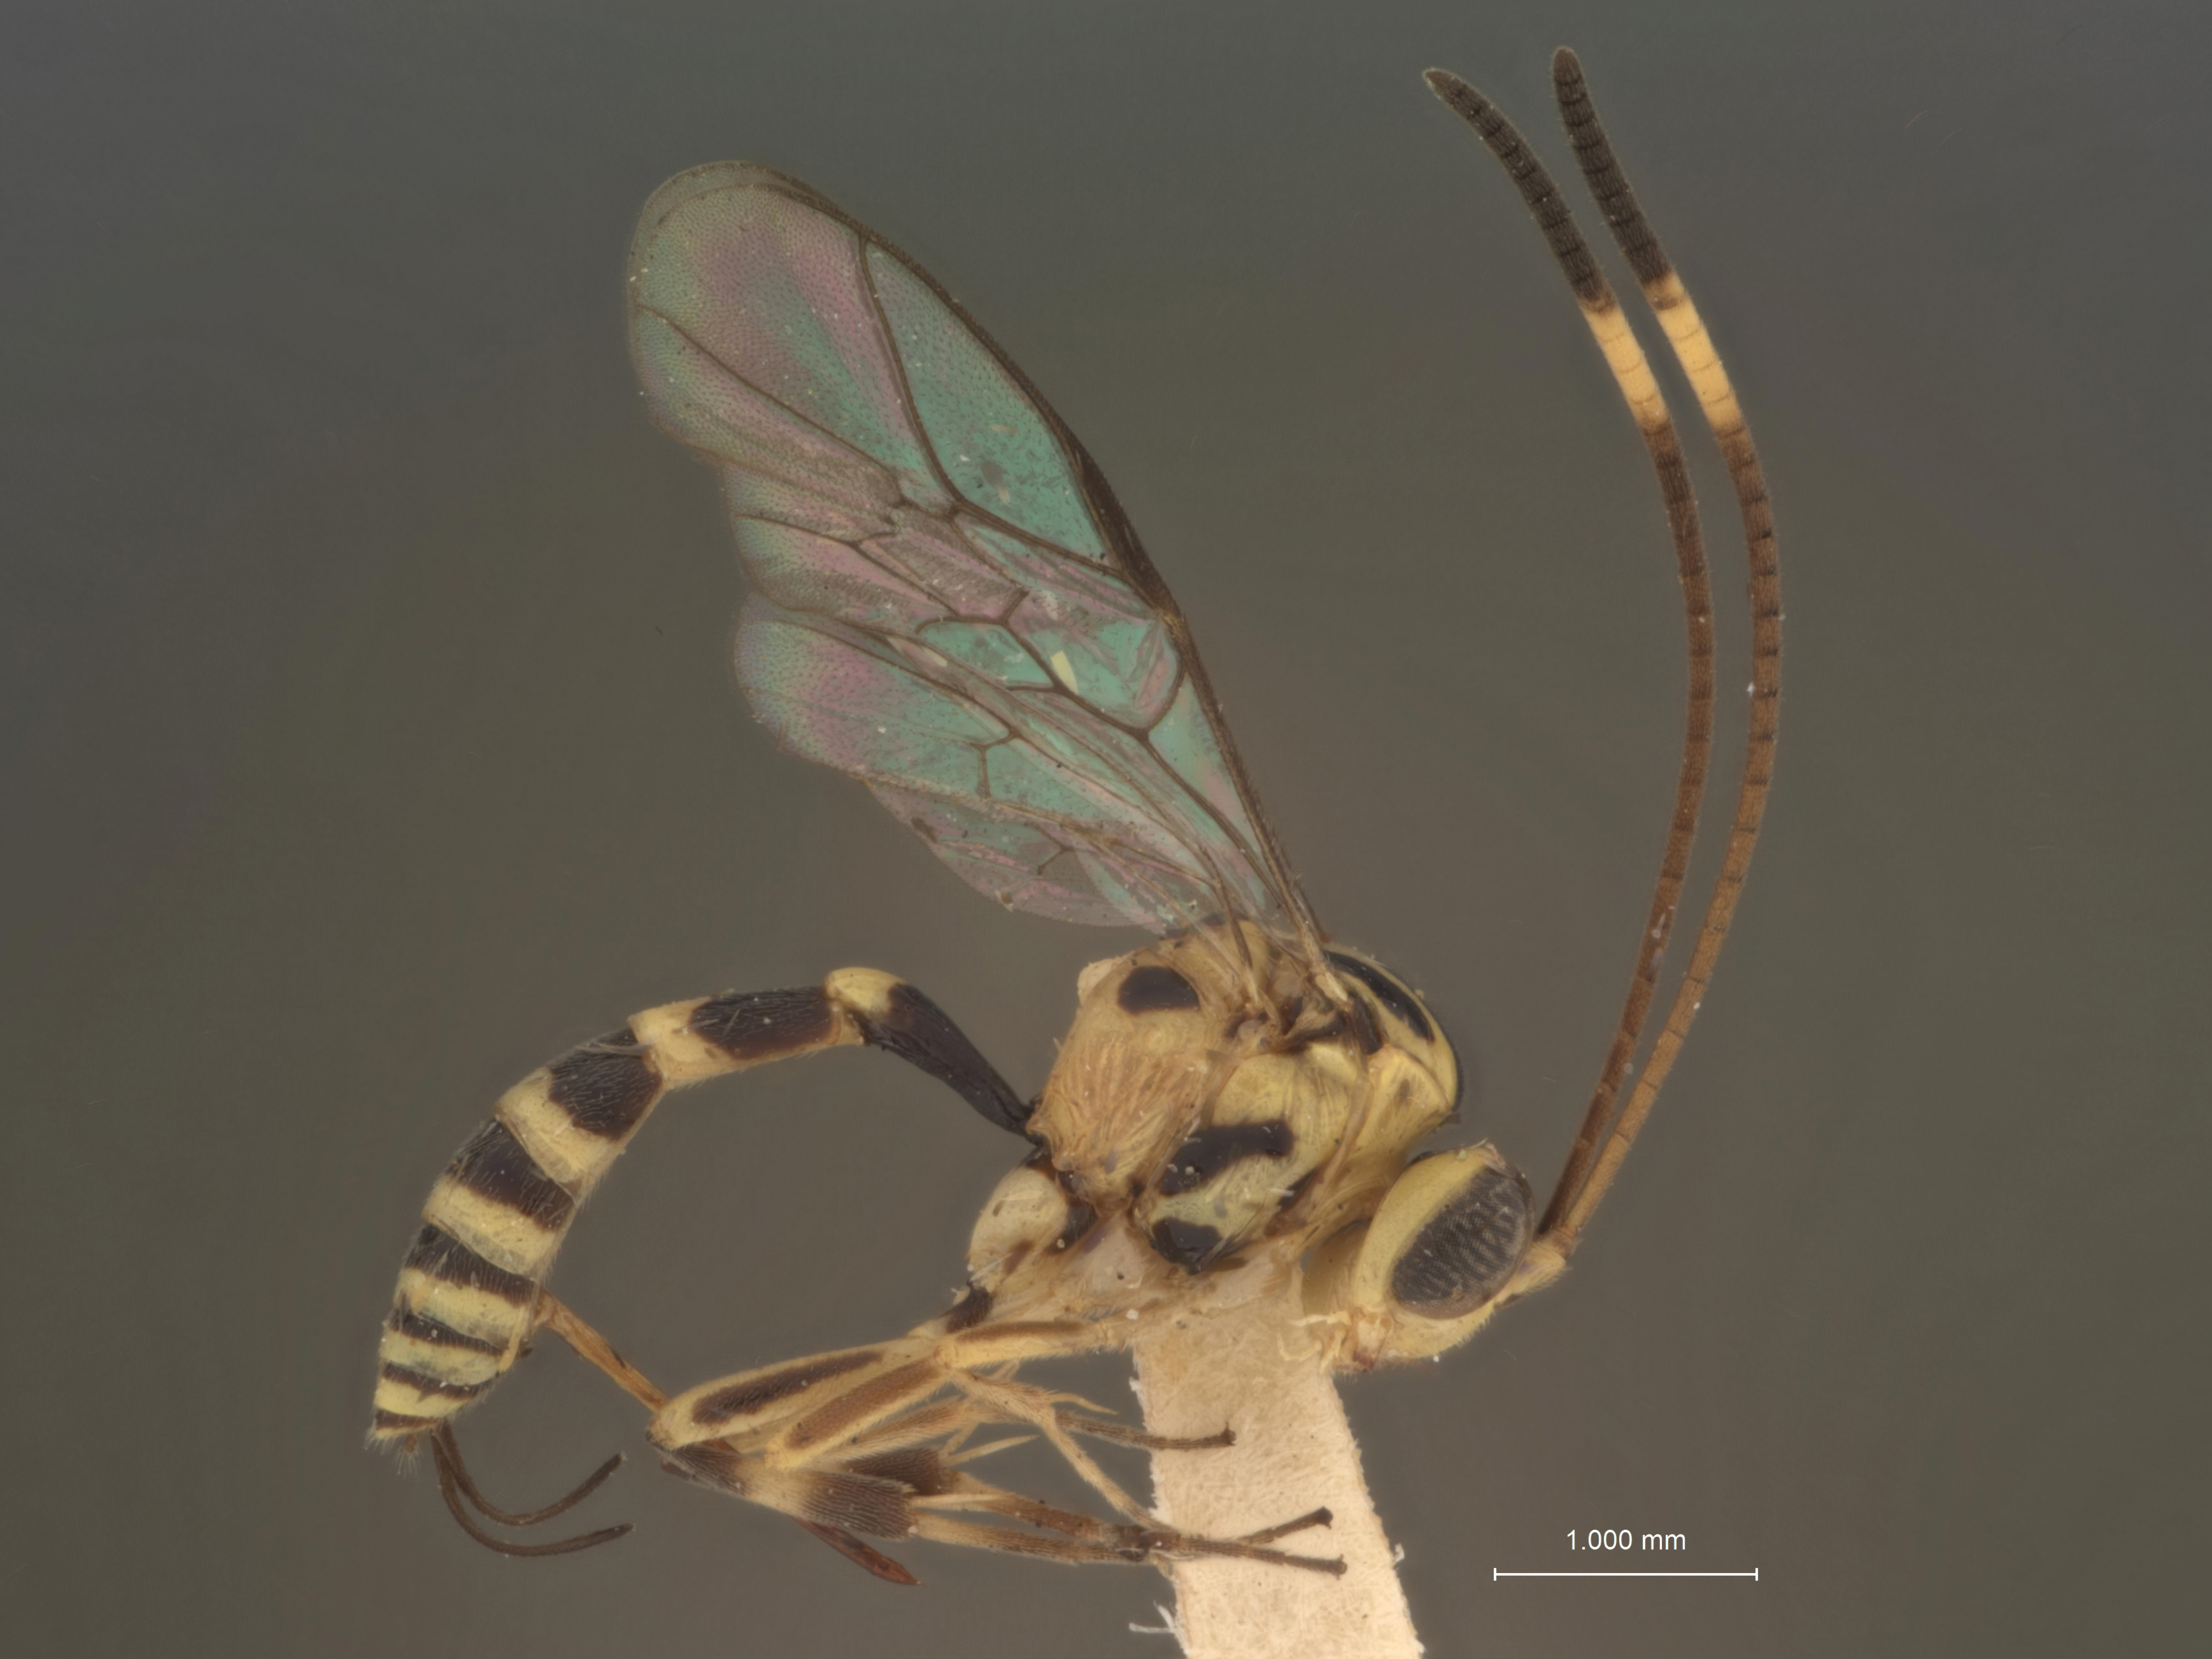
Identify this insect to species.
Brachycyrtus convergens
